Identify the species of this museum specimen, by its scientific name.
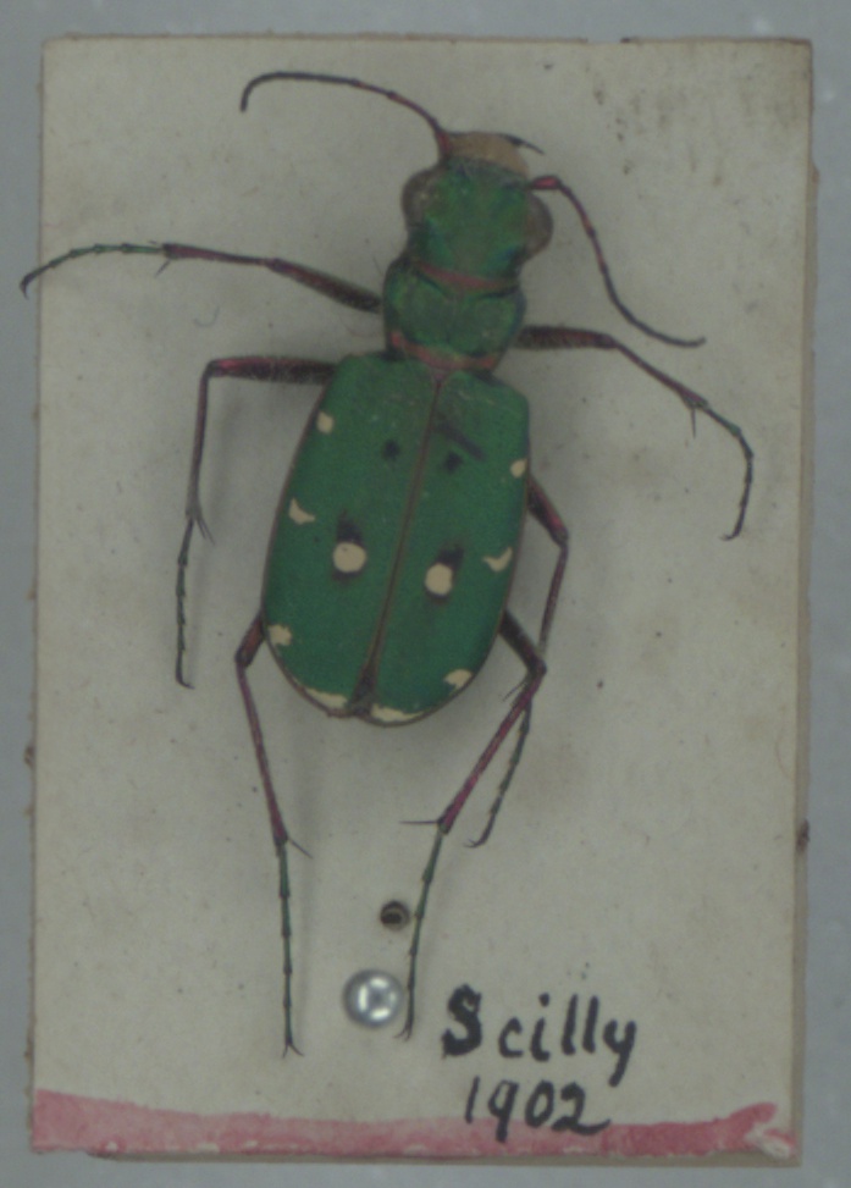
Cicindela campestris
